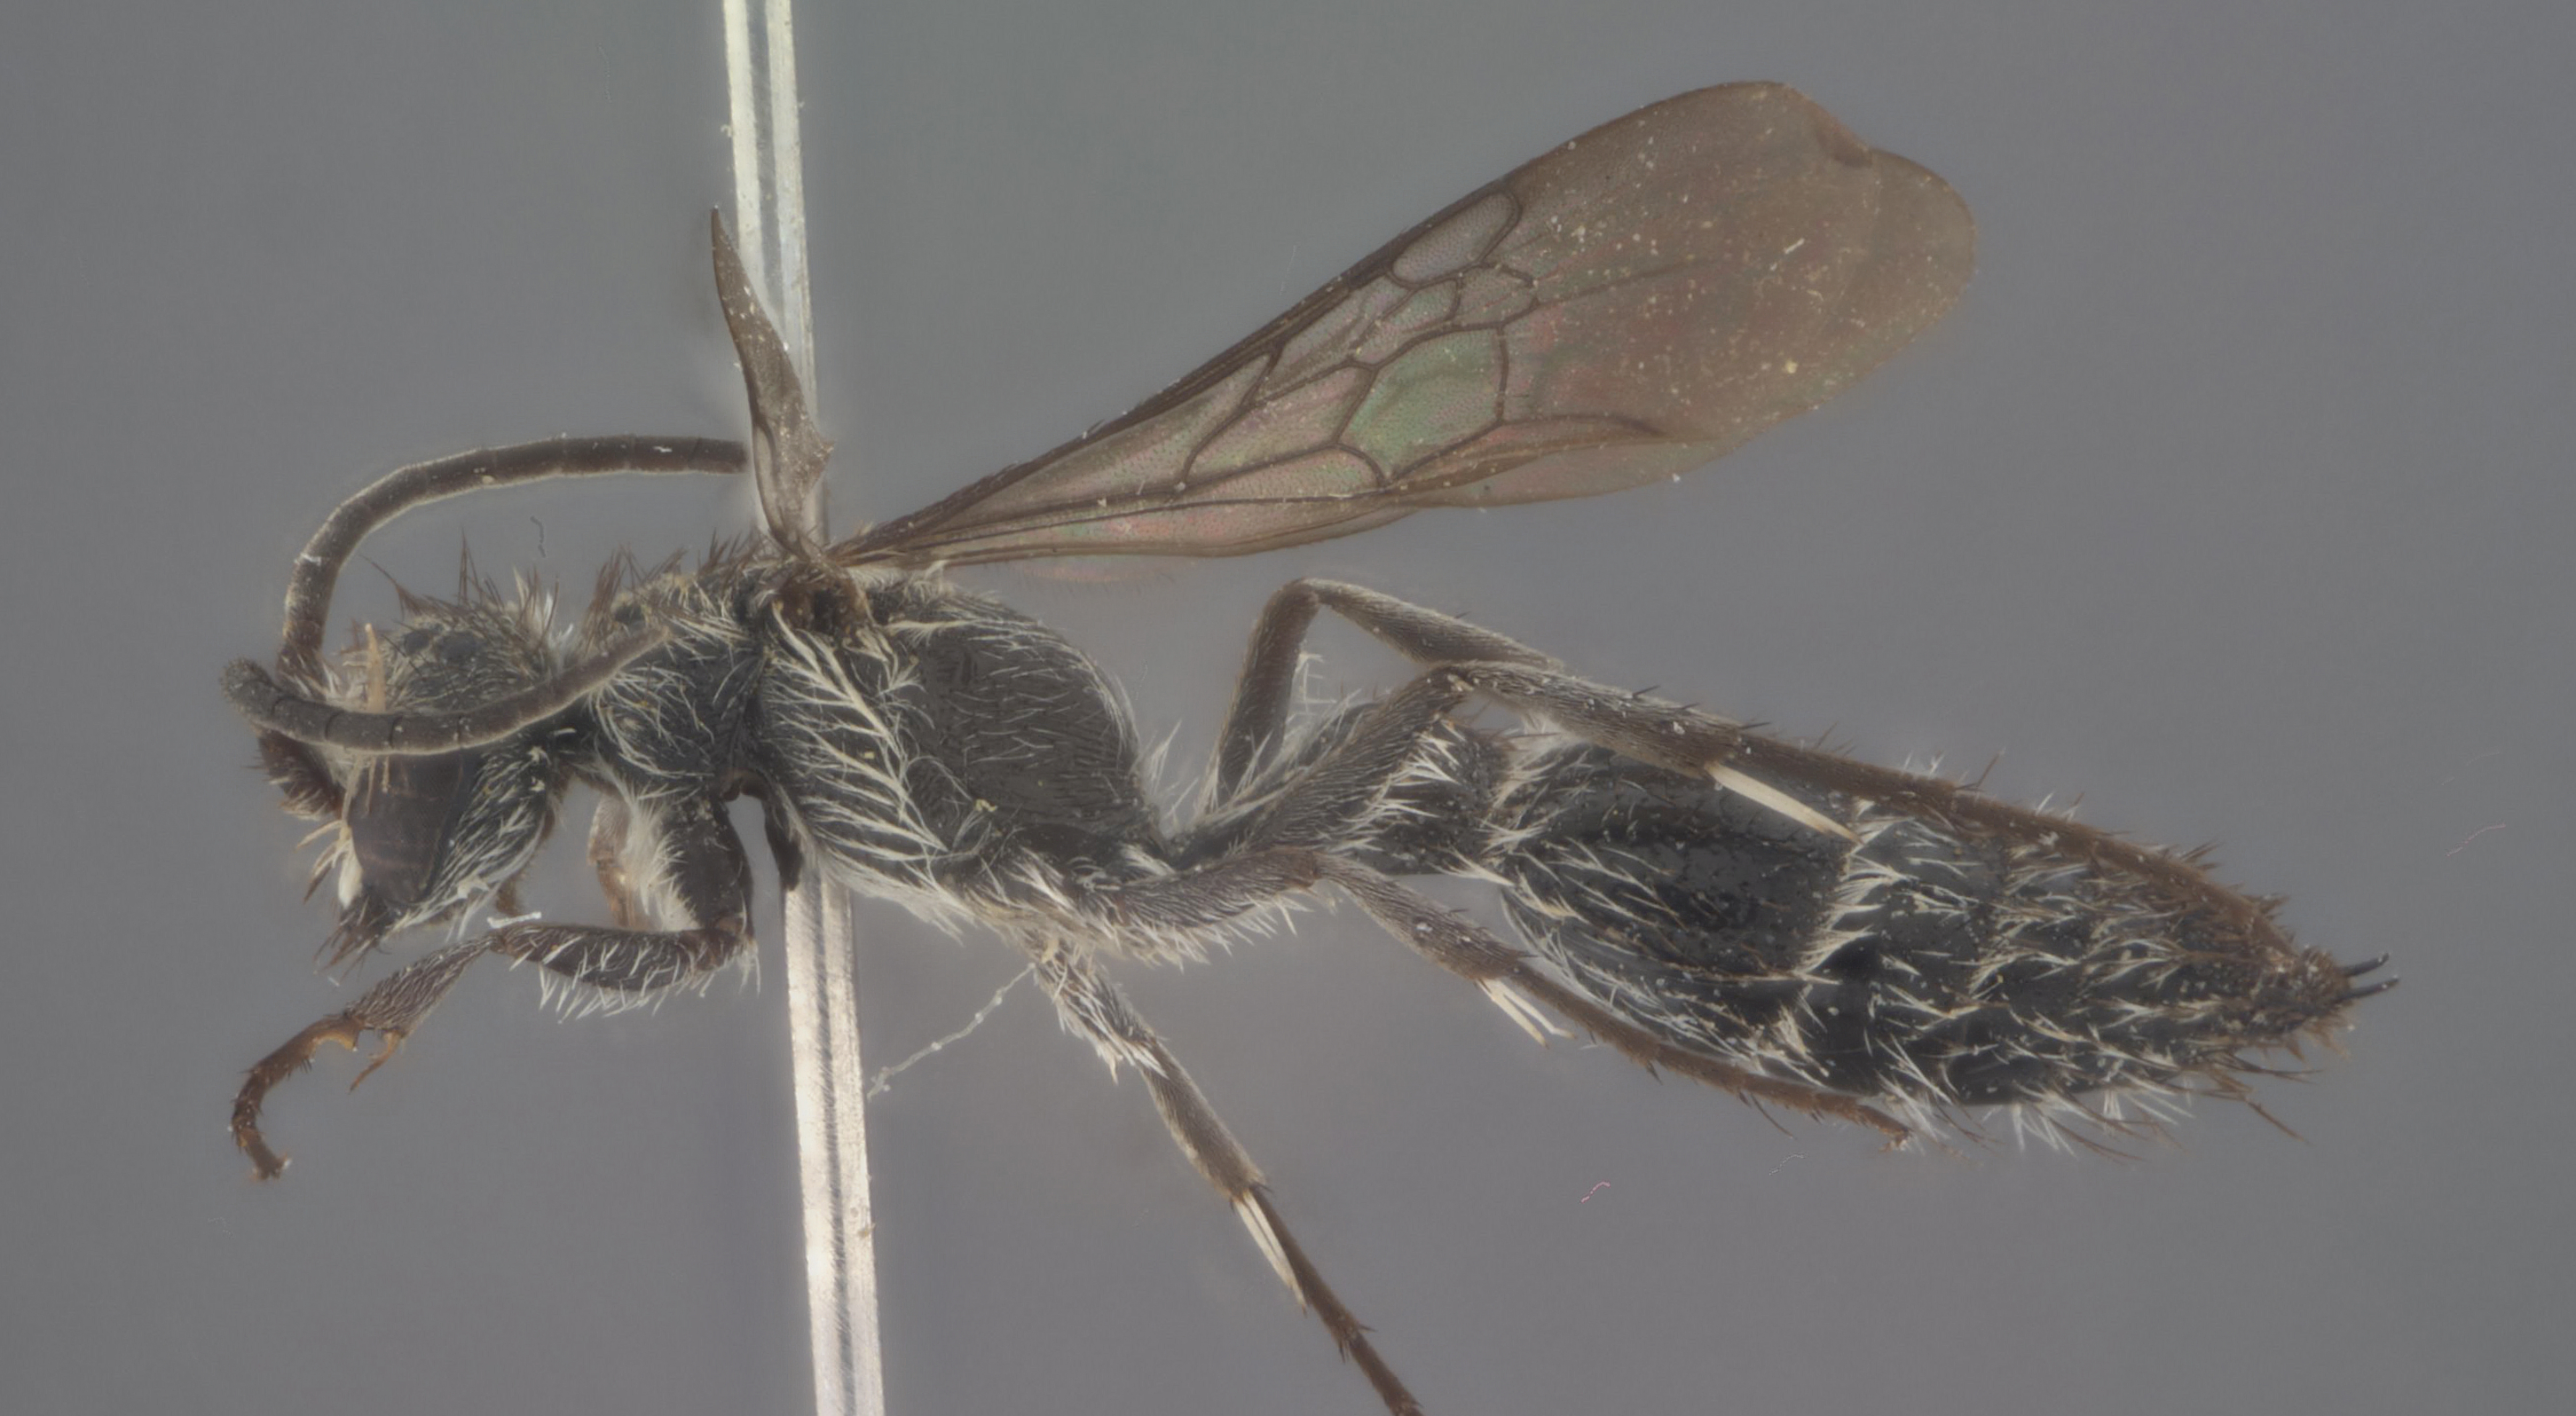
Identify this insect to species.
Typhoctes evansi
